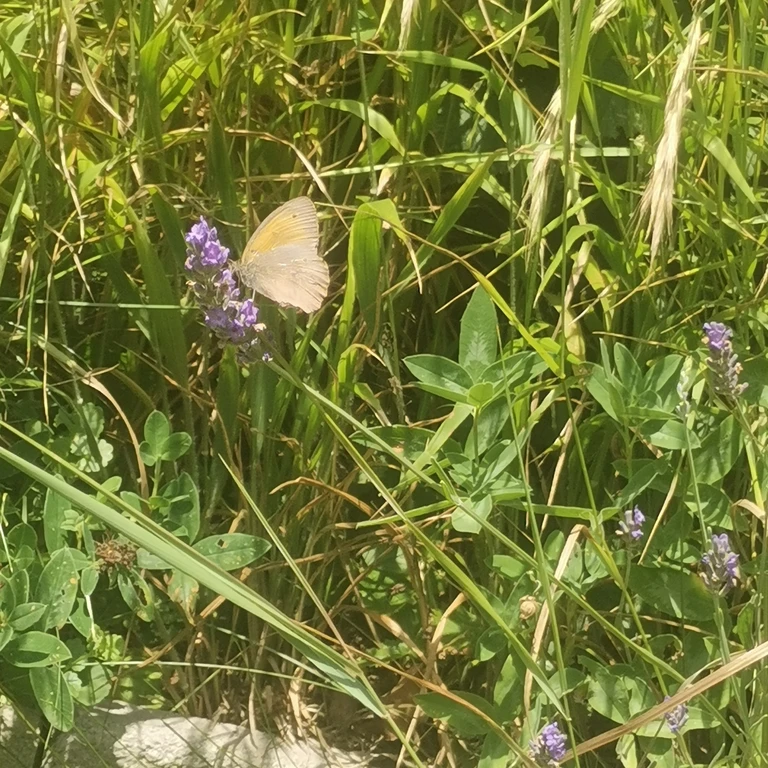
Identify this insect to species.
Maniola jurtina
